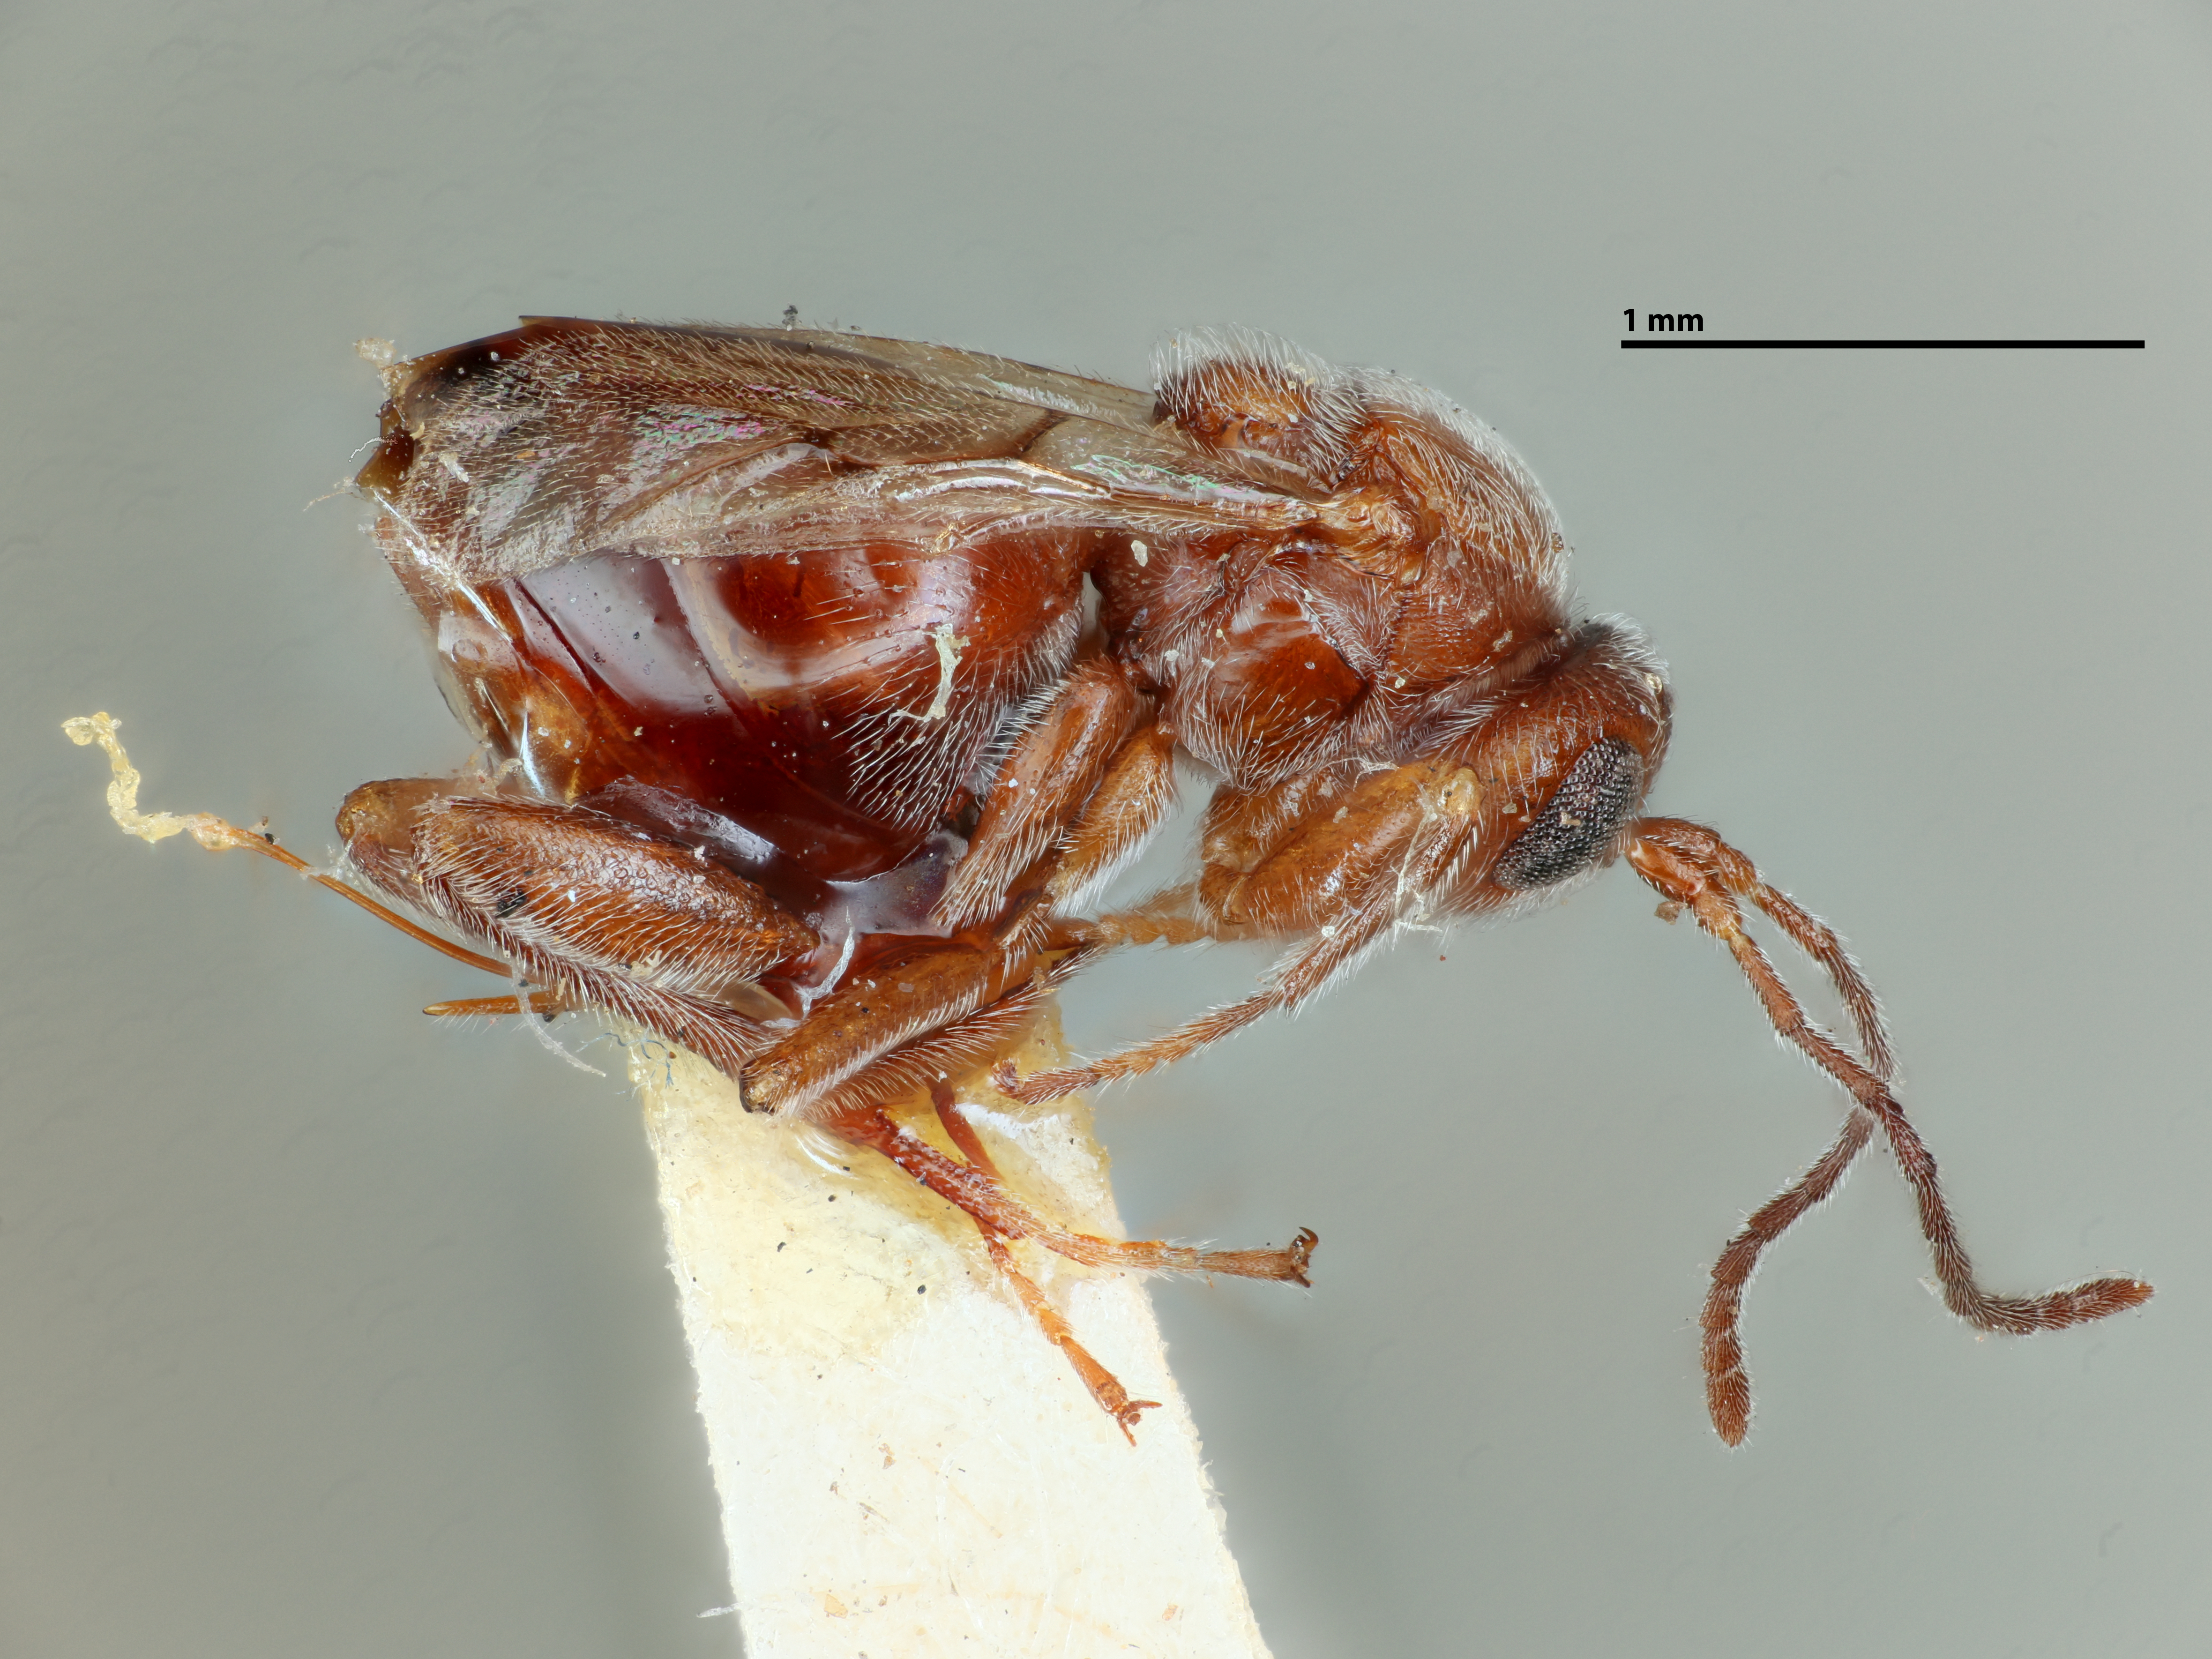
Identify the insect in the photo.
Trichoteras coquilettei
